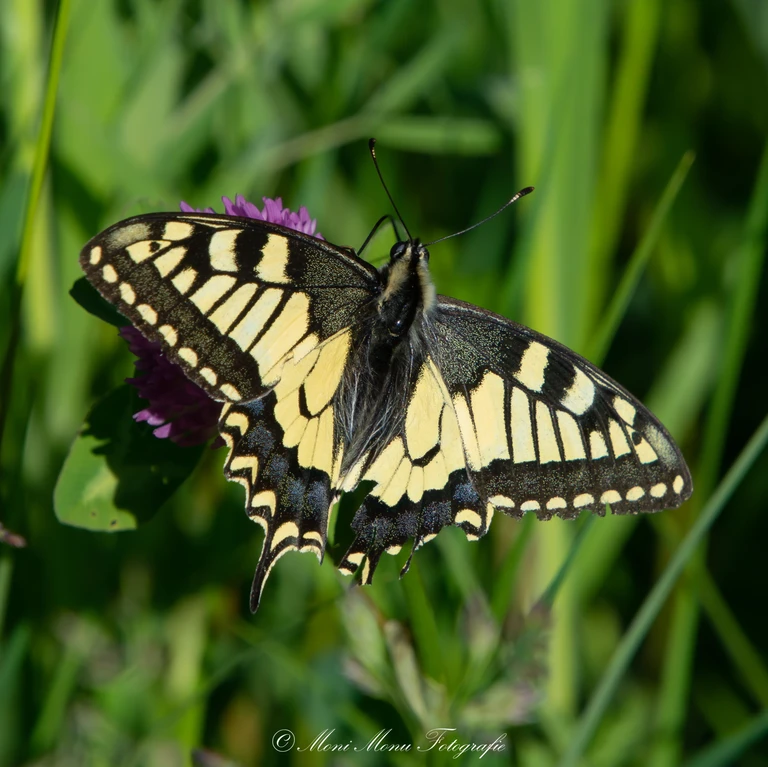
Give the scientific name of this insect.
Papilio machaon
